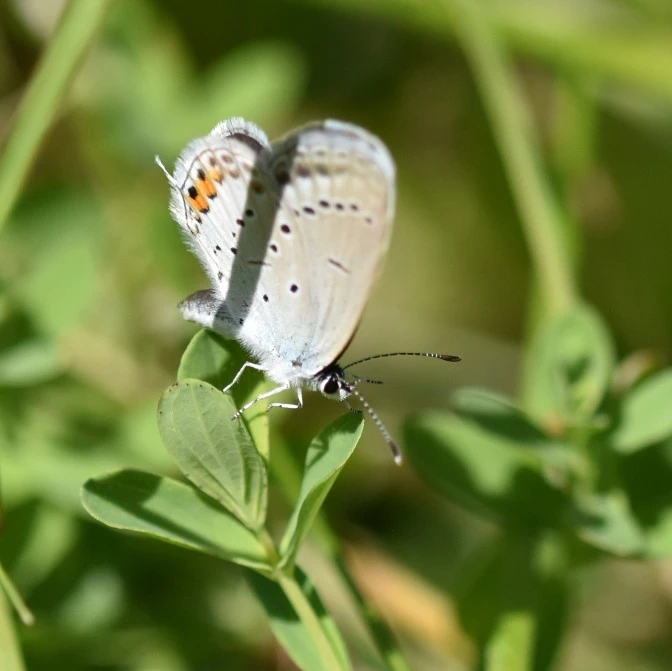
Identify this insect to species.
Cupido argiades (also Elkalyce argiades)
